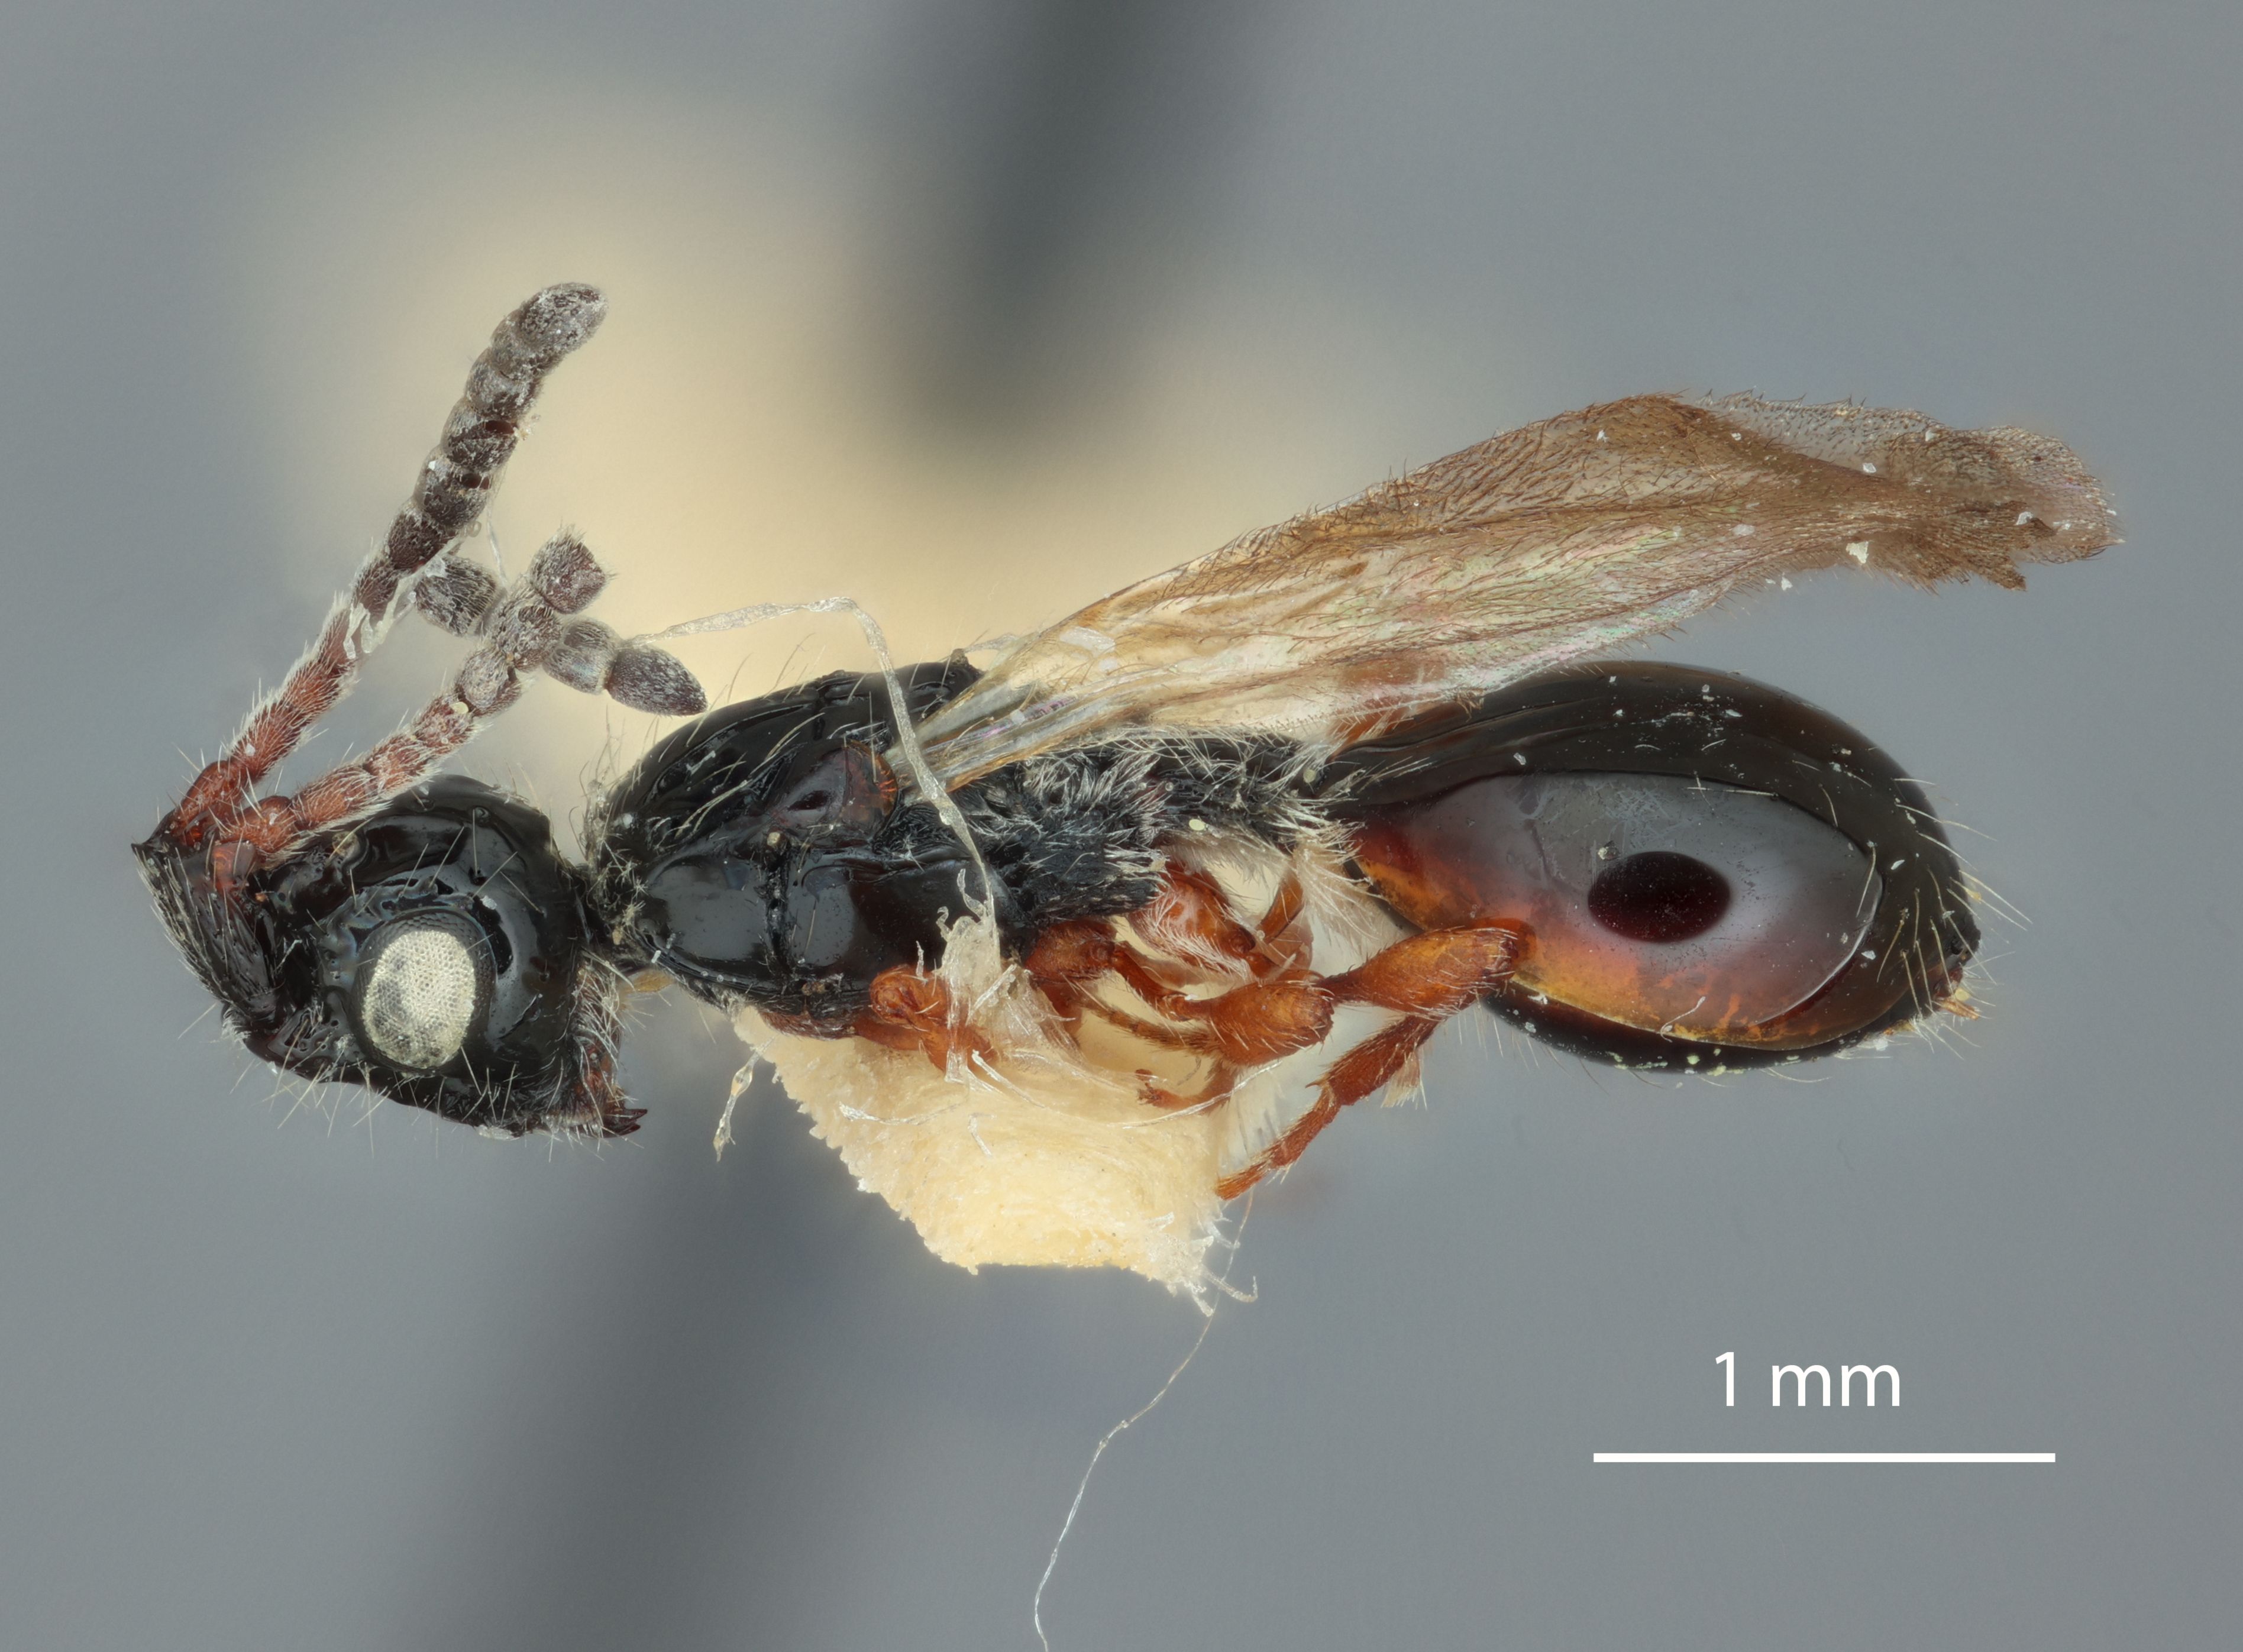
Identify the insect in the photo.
Coptera mellipes
